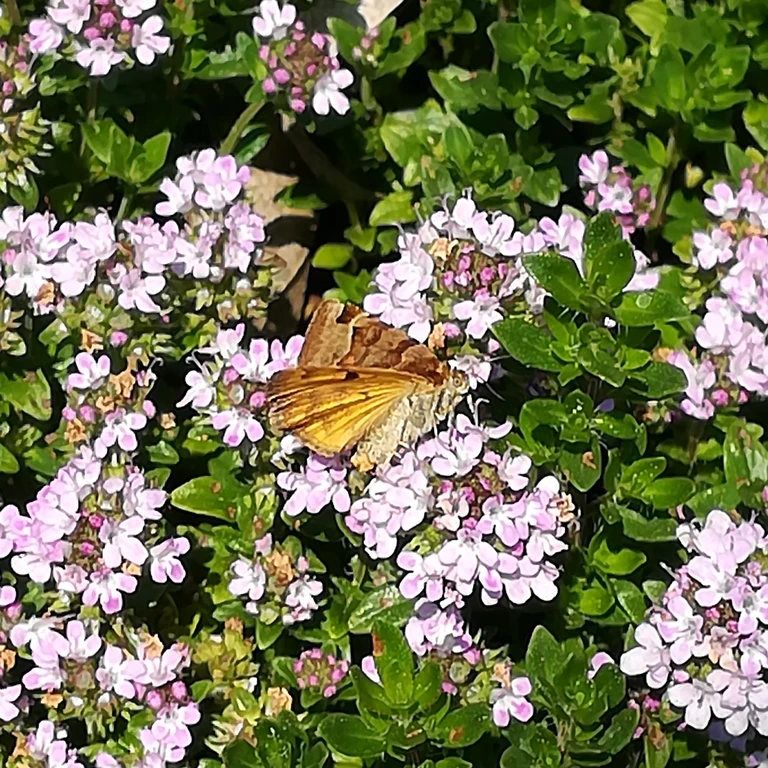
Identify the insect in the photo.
Euclidia glyphica
